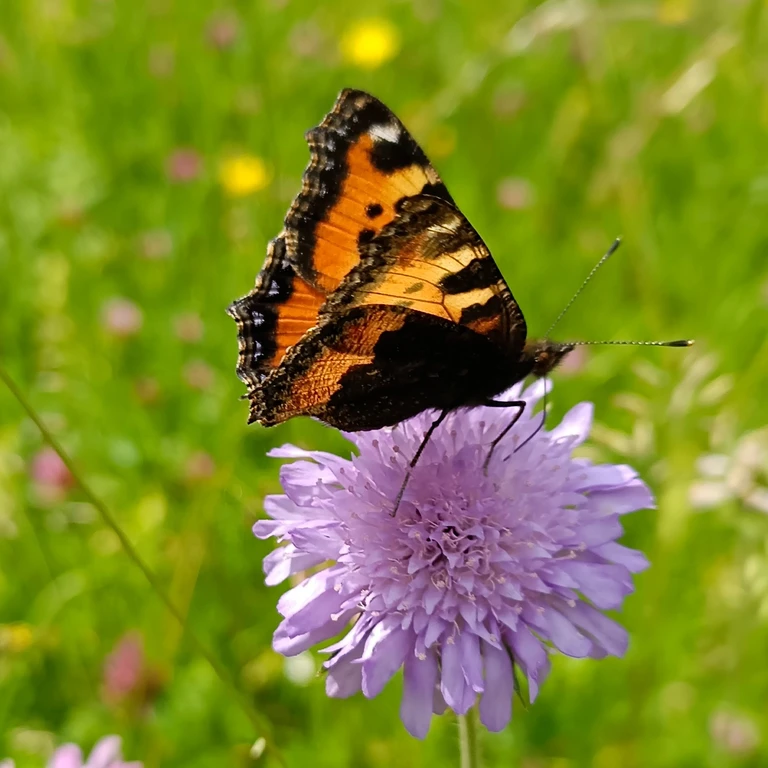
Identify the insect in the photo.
Aglais urticae
